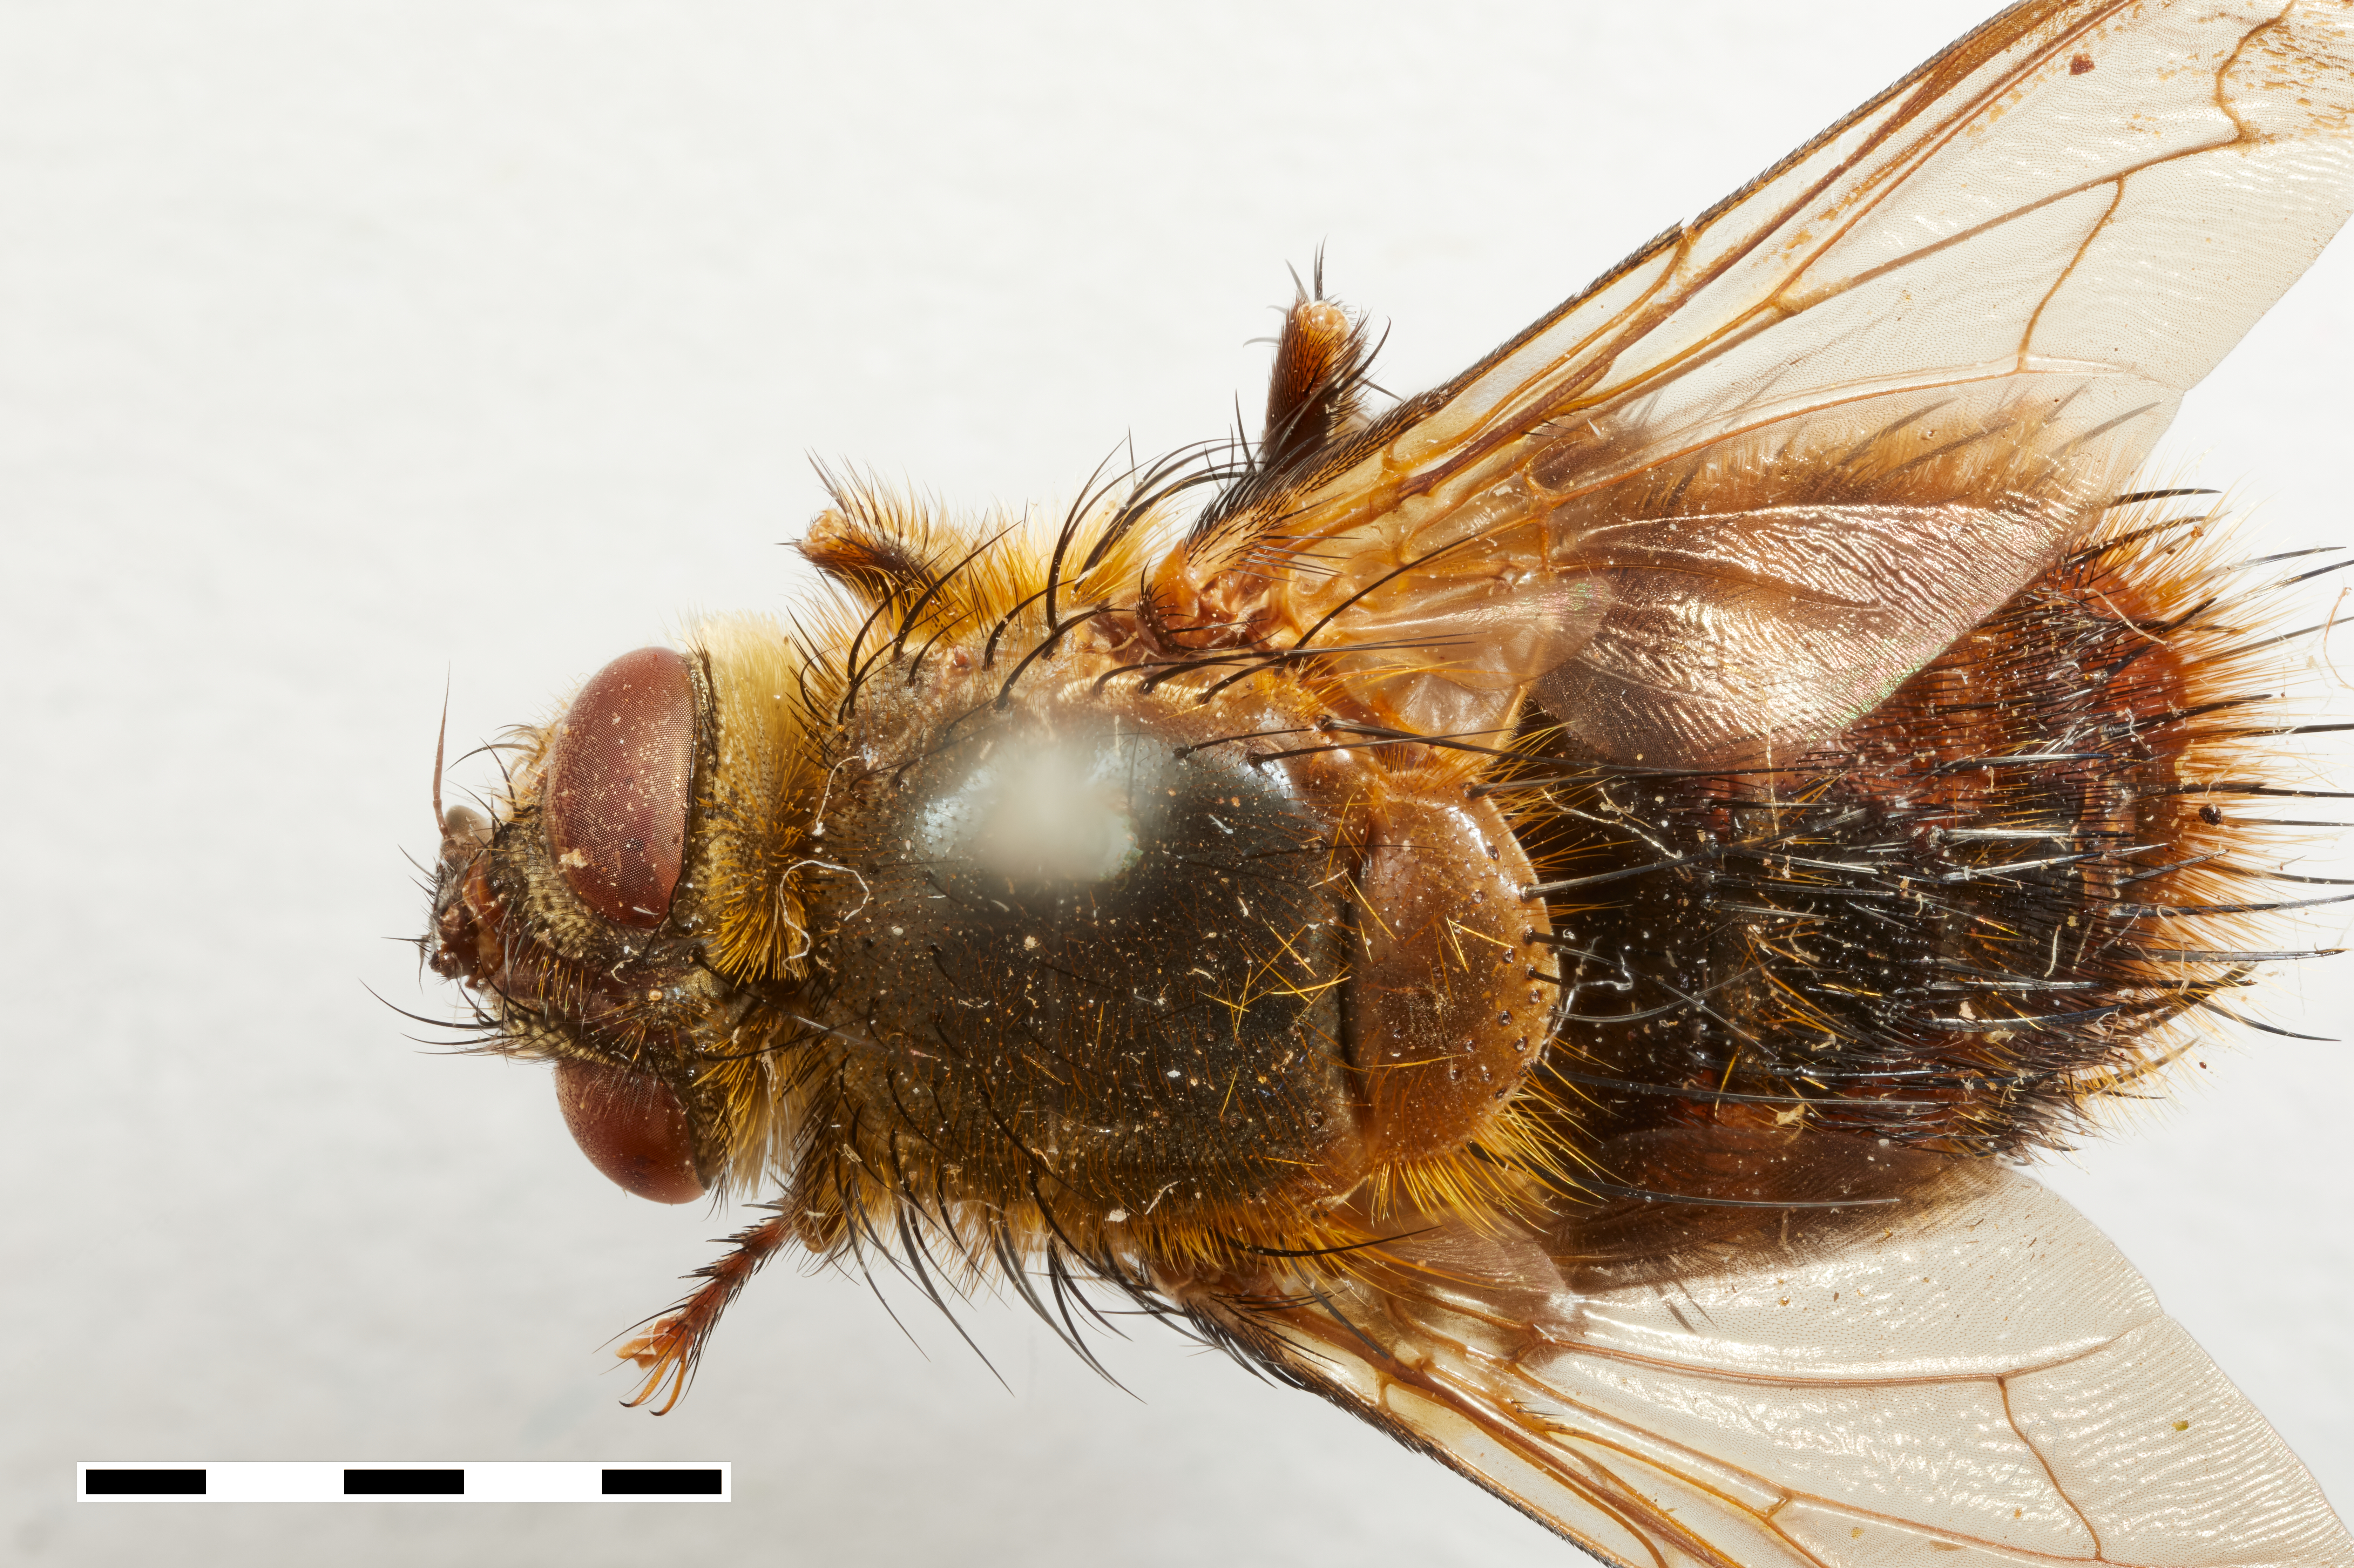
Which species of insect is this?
Servilliodes sumatrensis
